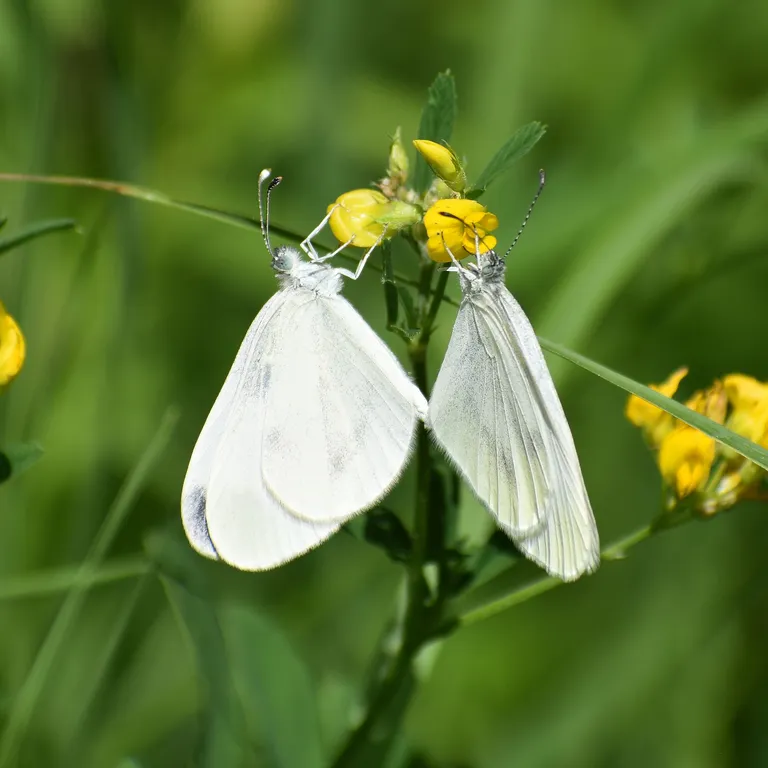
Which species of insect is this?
Leptidea sinapis/juvernica
